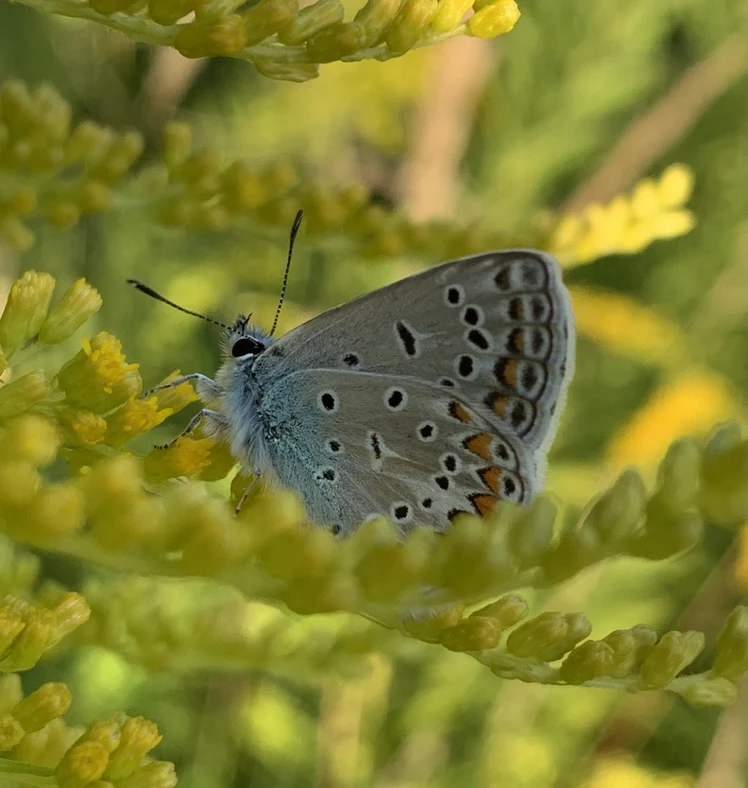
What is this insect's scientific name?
Polyommatus icarus
